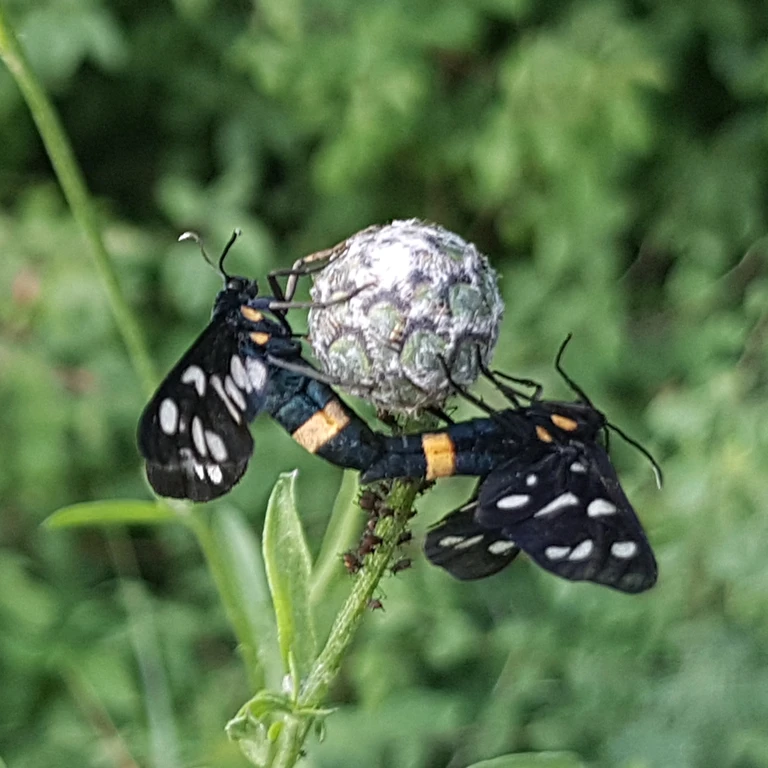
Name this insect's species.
Amata phegea
